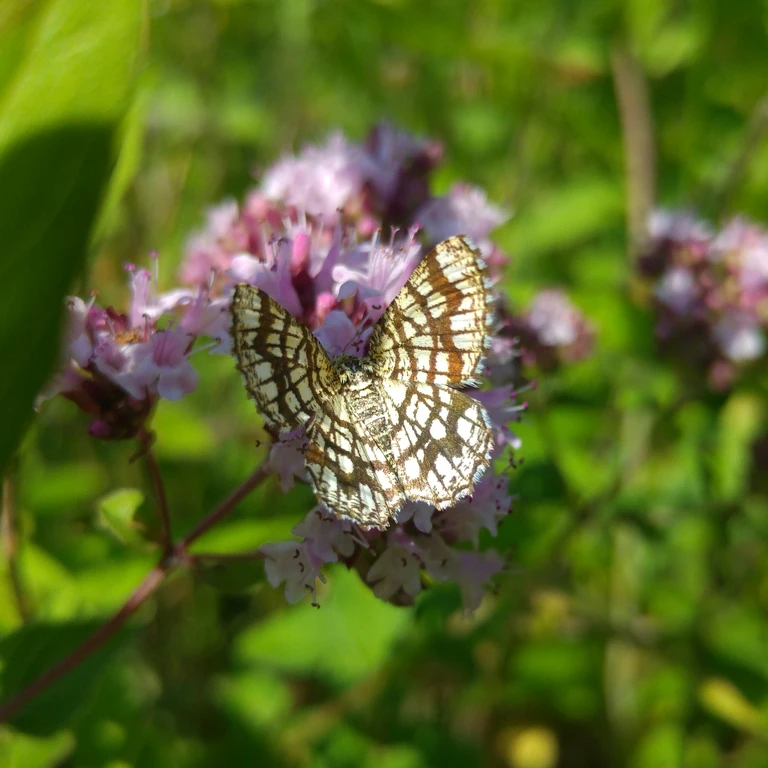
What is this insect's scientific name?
Chiasmia clathrata
